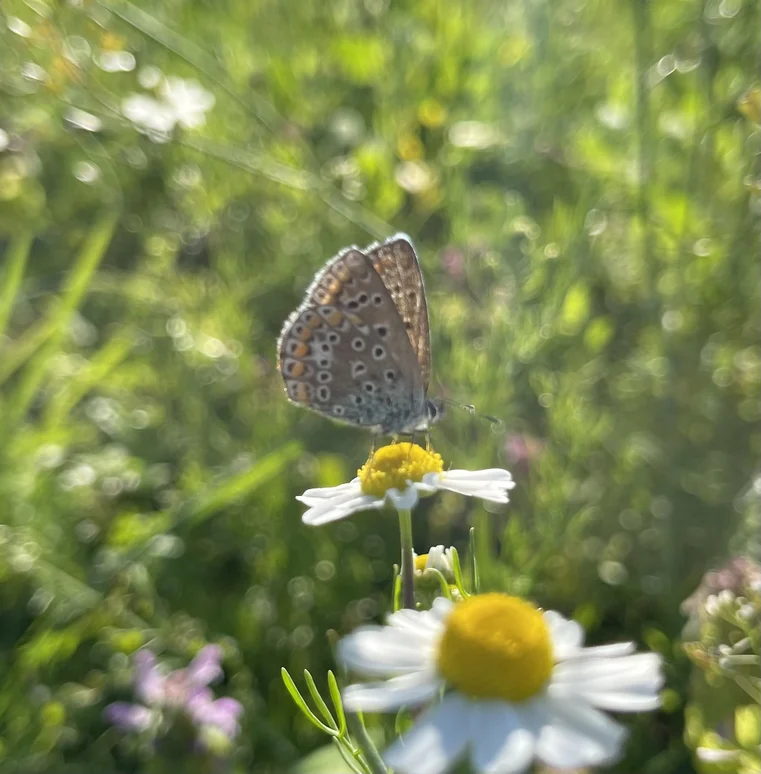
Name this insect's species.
Polyommatus icarus
